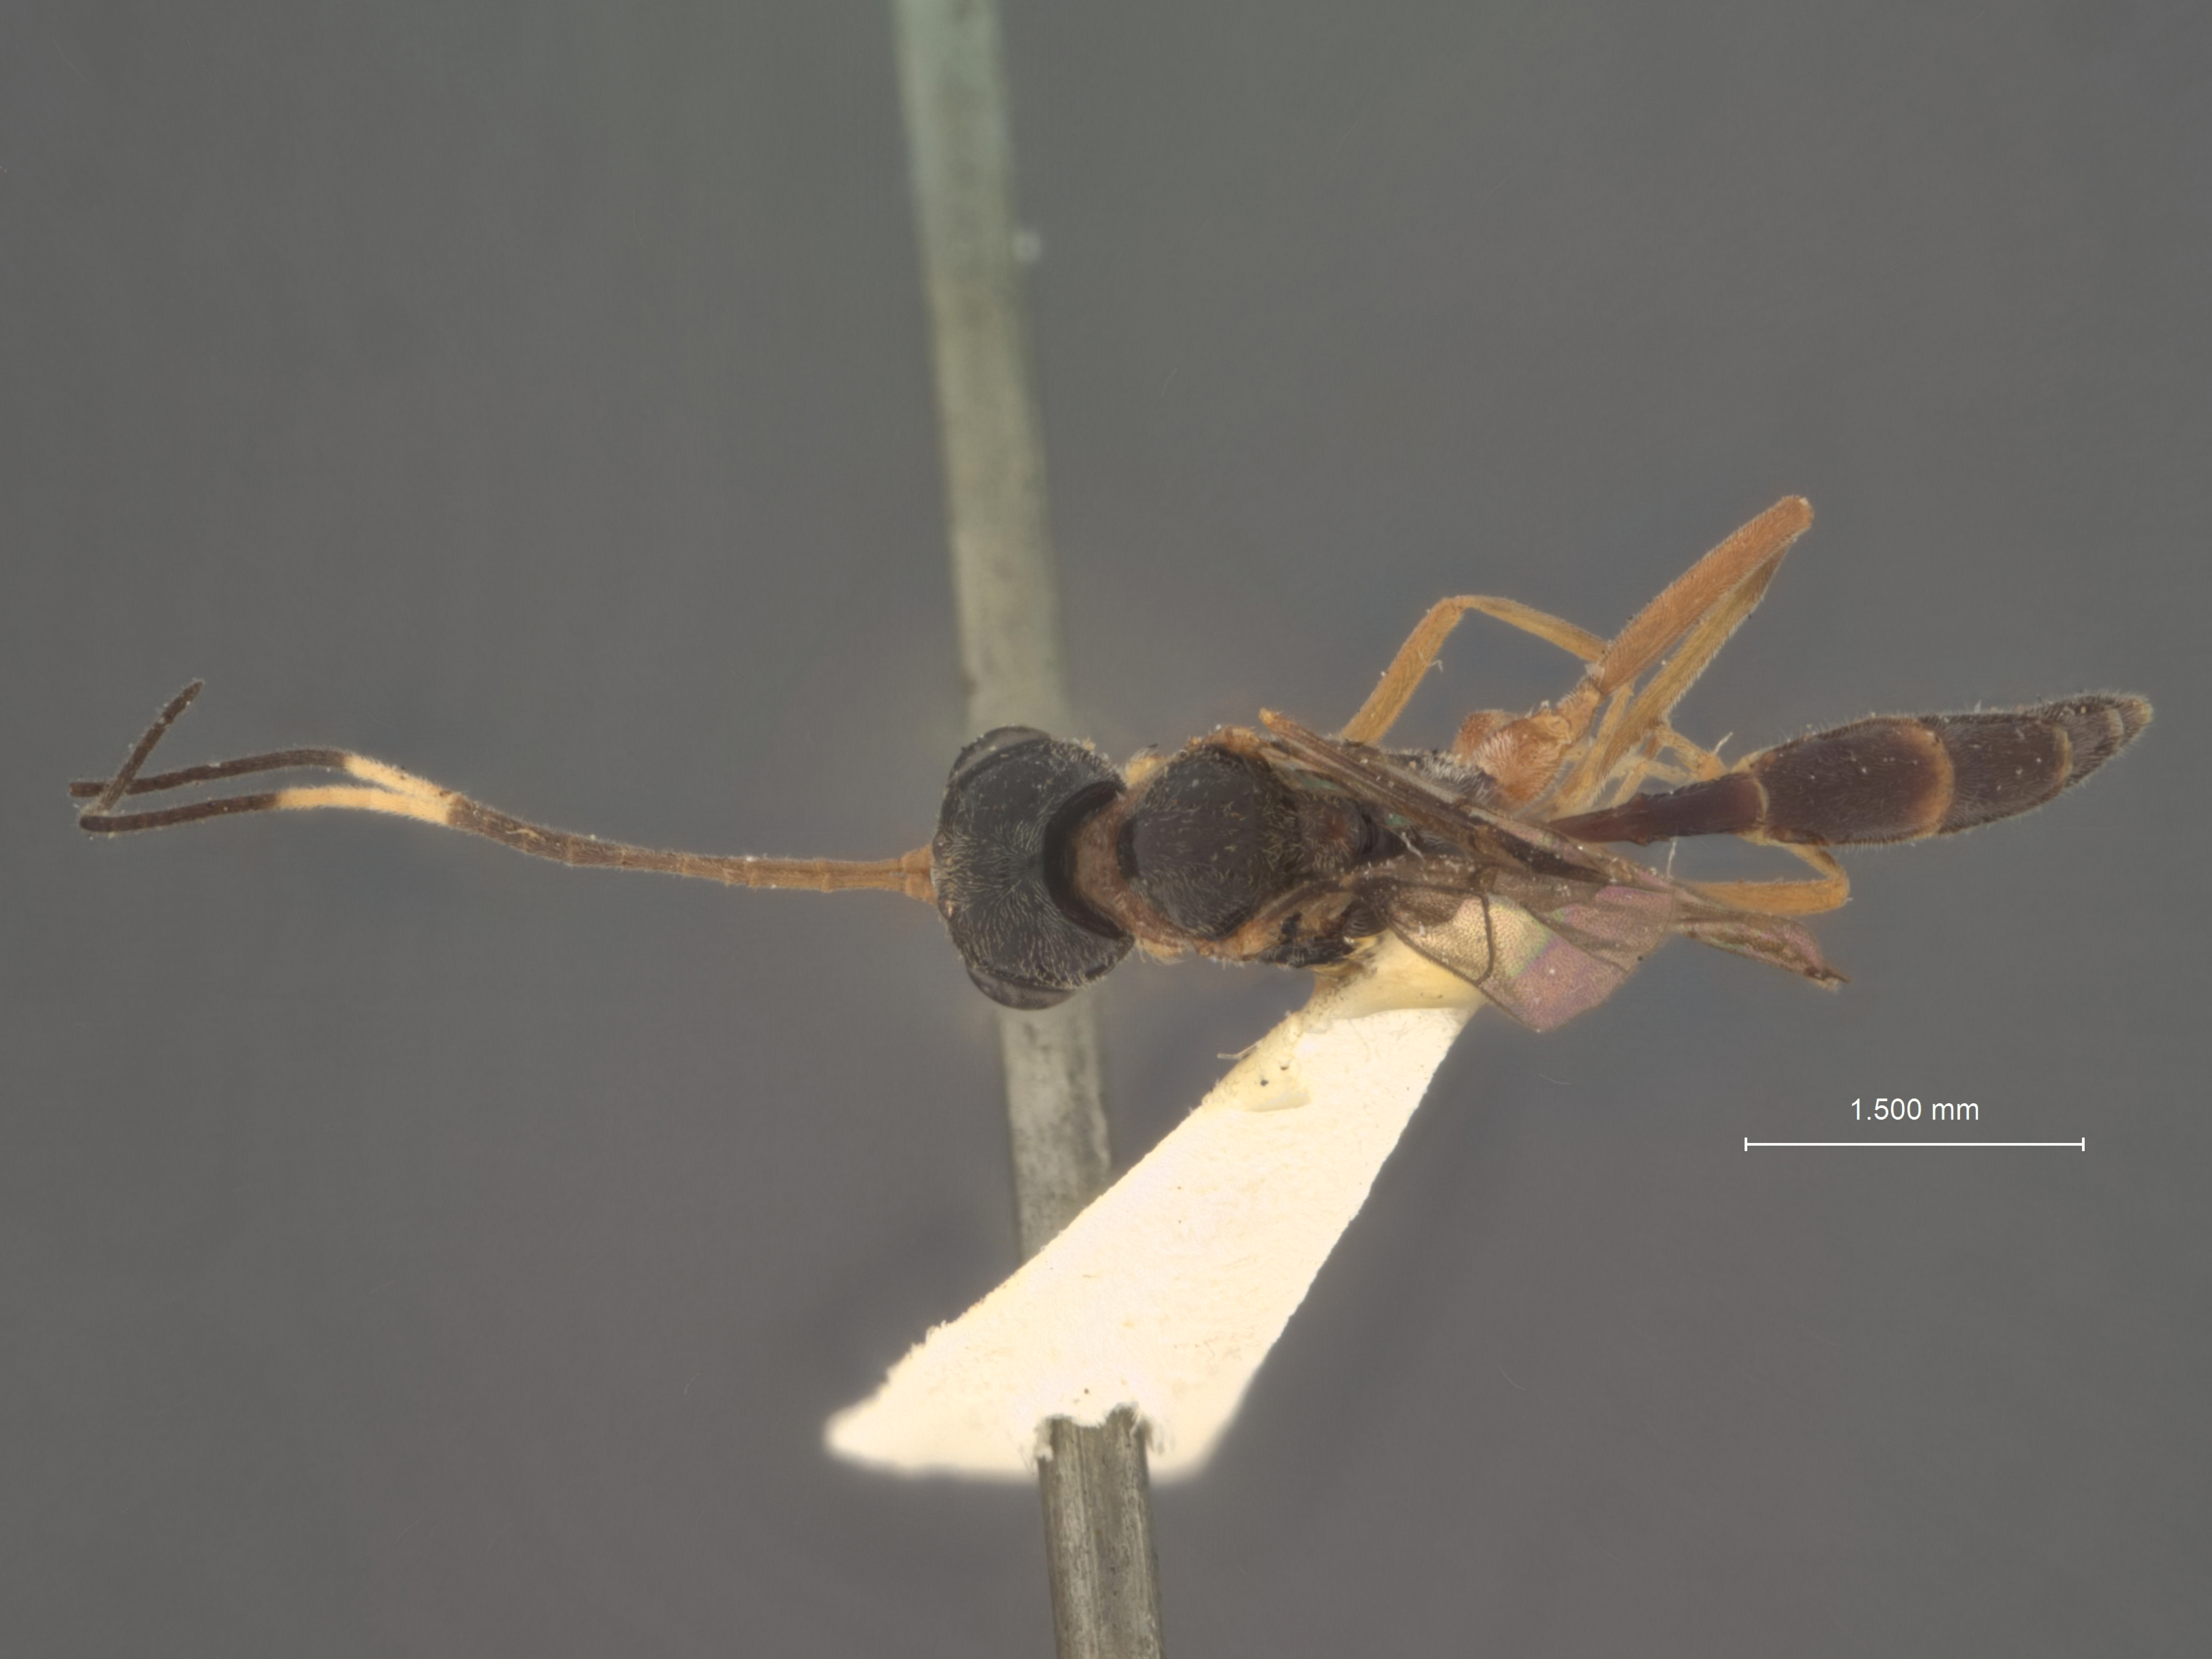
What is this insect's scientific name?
Alopognathus collaris
